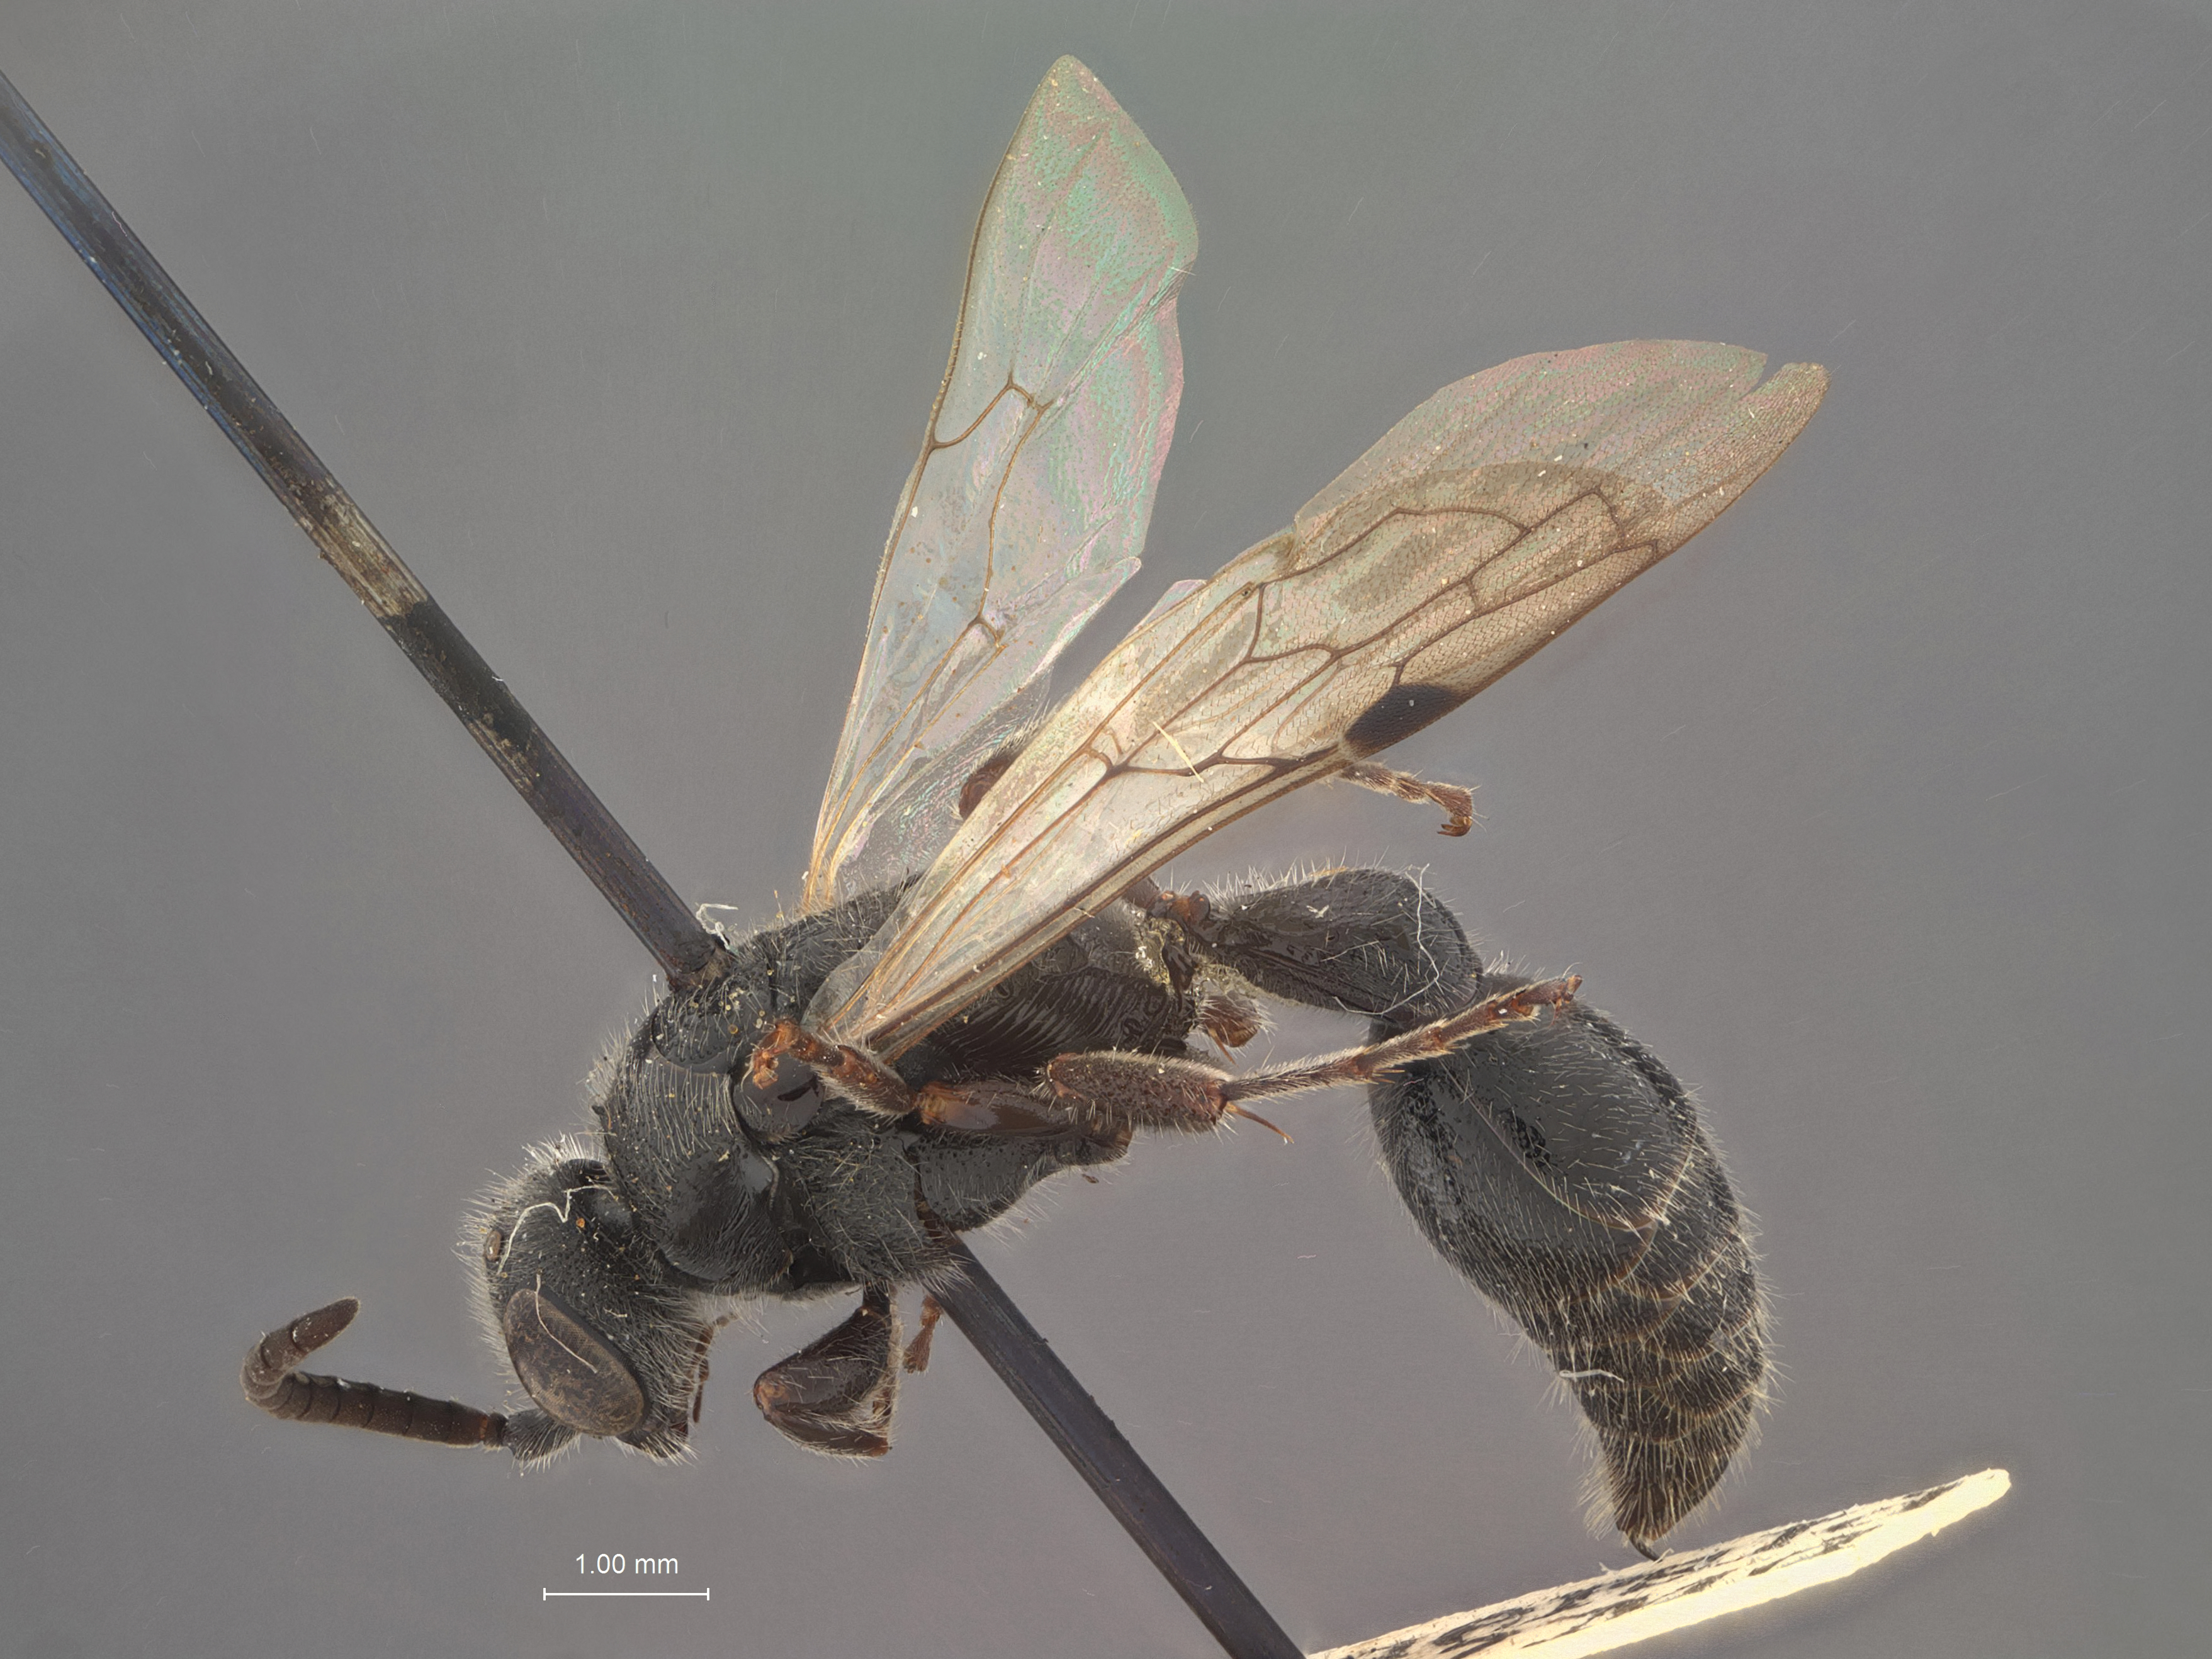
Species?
Tiphia greeneei
